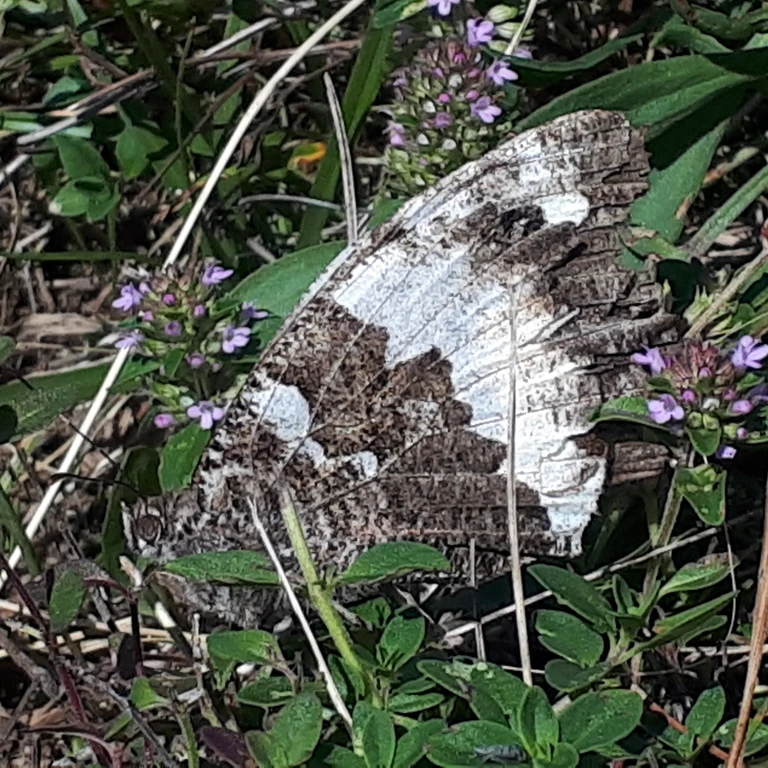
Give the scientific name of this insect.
Brintesia circe
